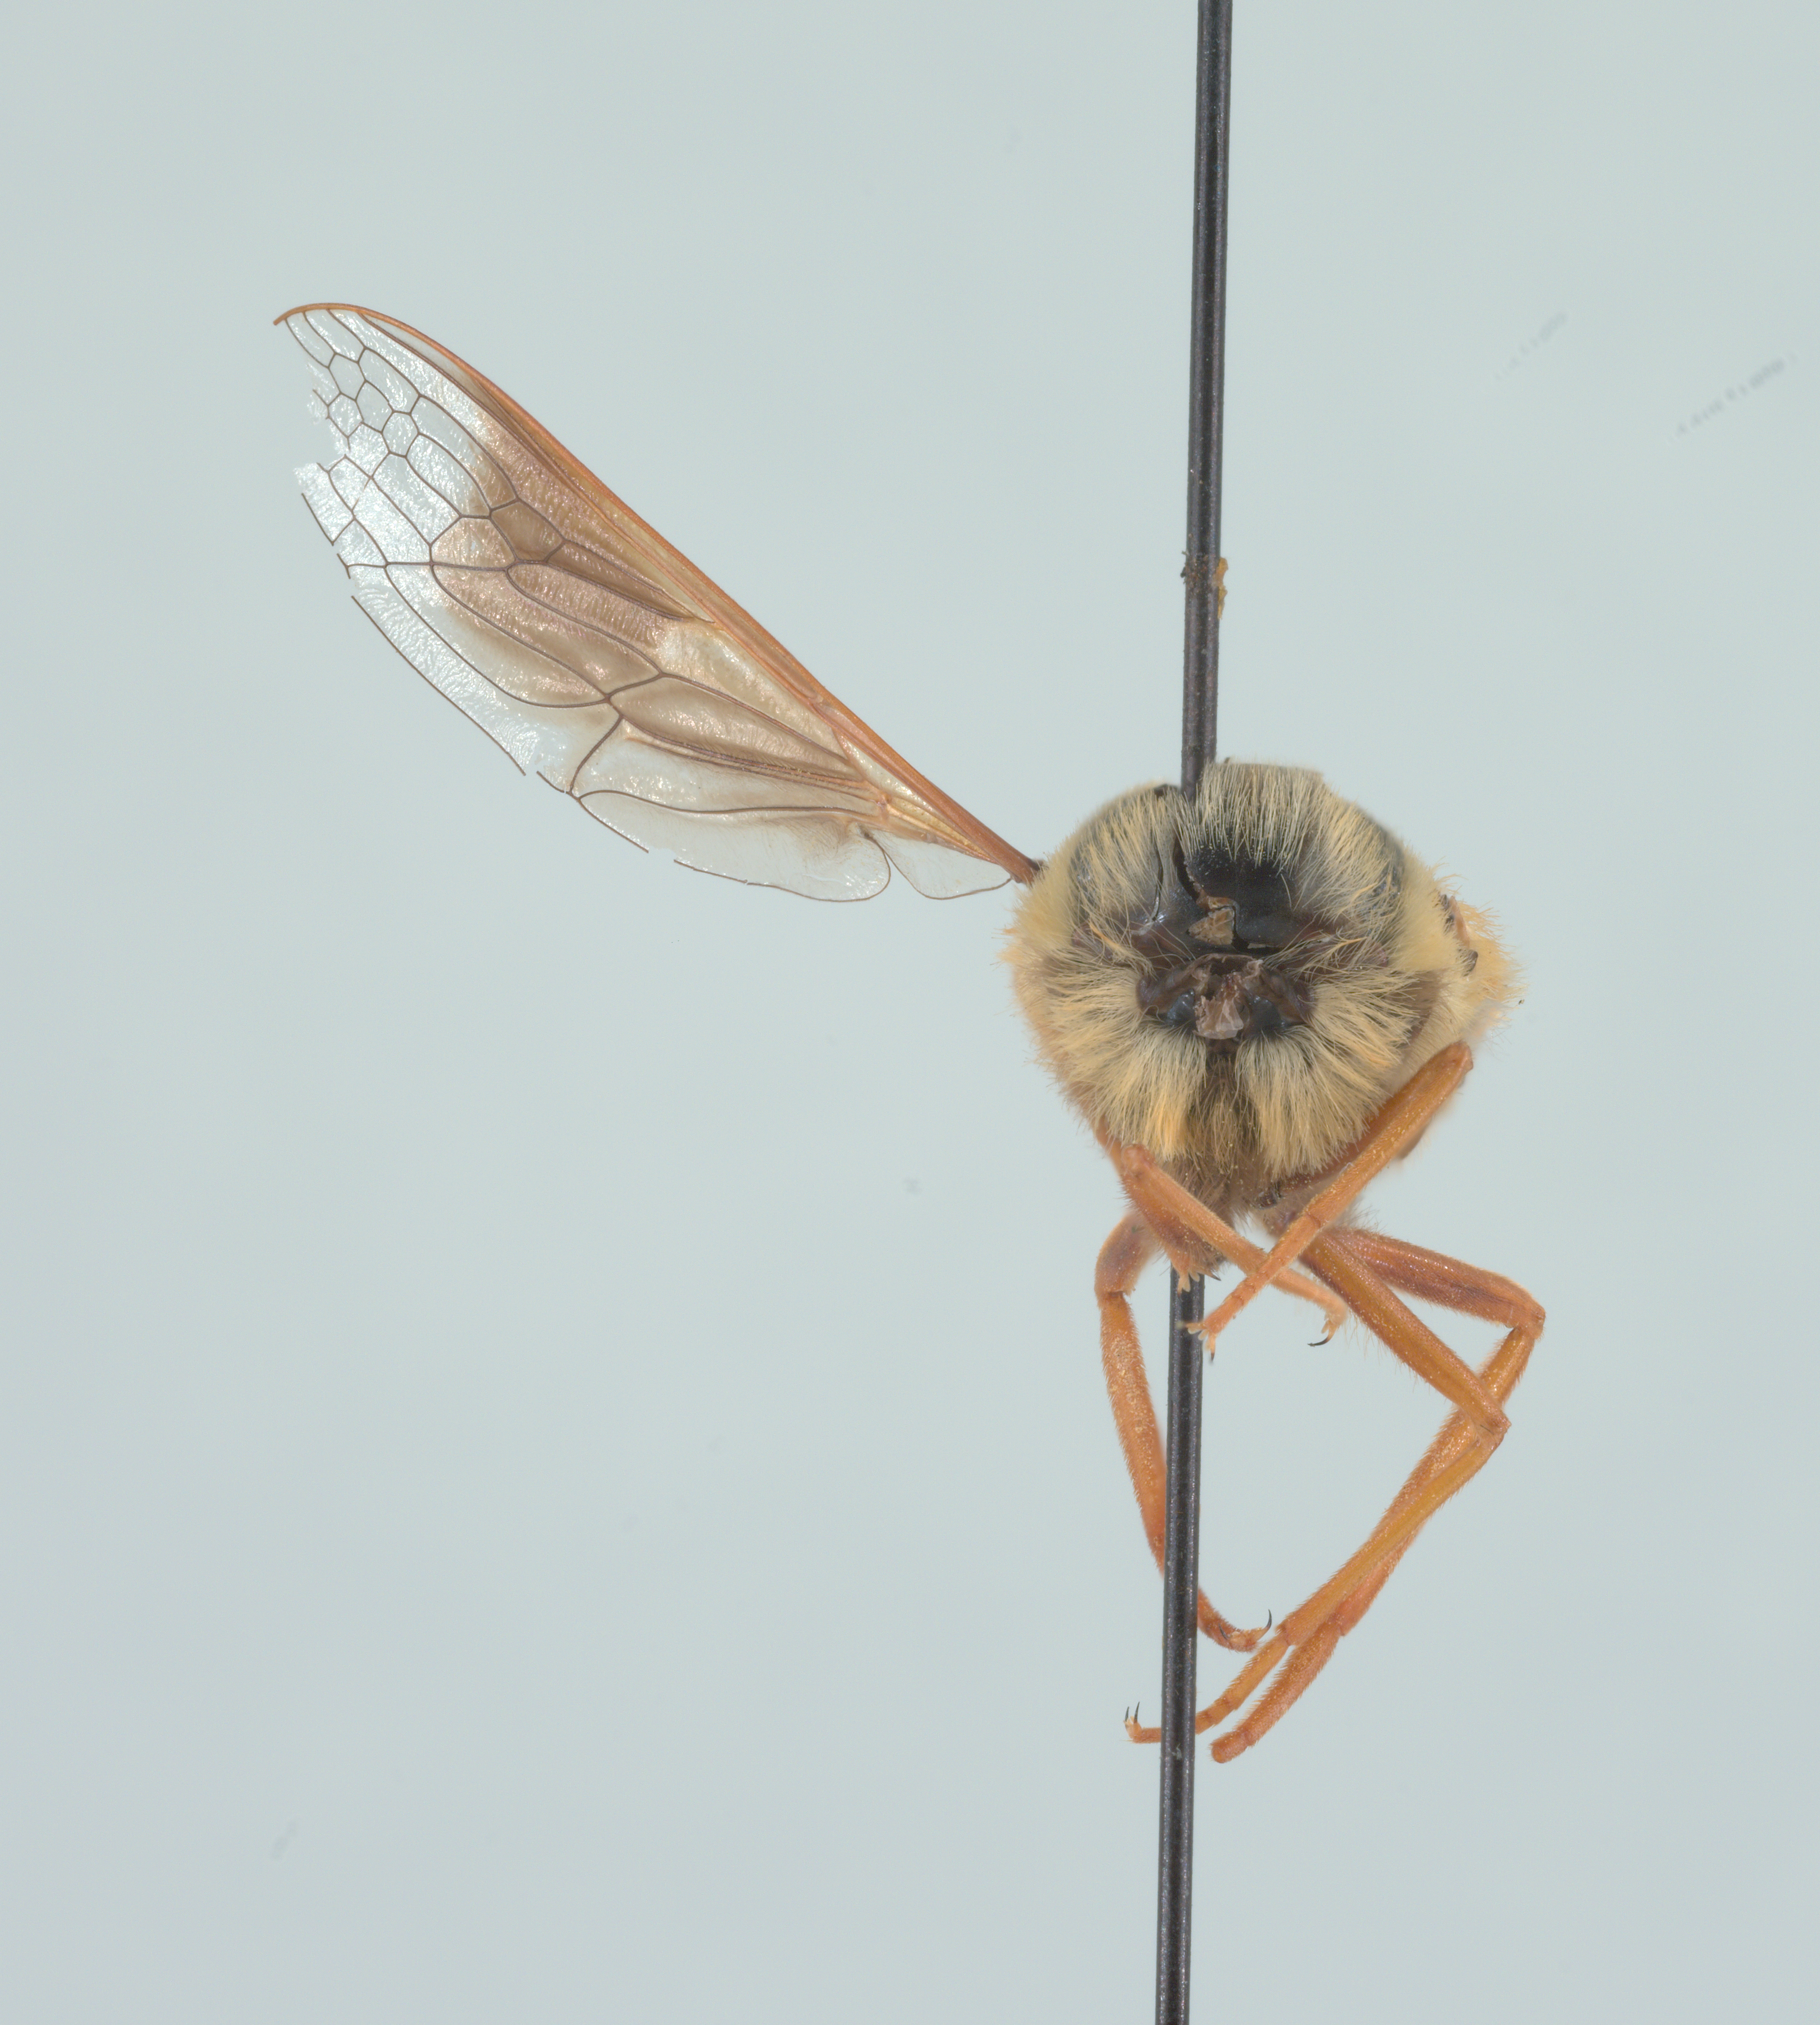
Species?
Prosoeca rhodesiensis (also Nemestrinus rufipes)
